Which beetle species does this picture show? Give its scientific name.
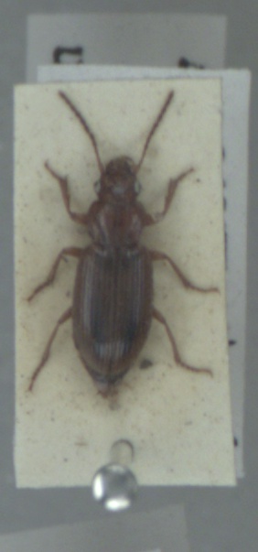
Dicheirotrichus gustavii
